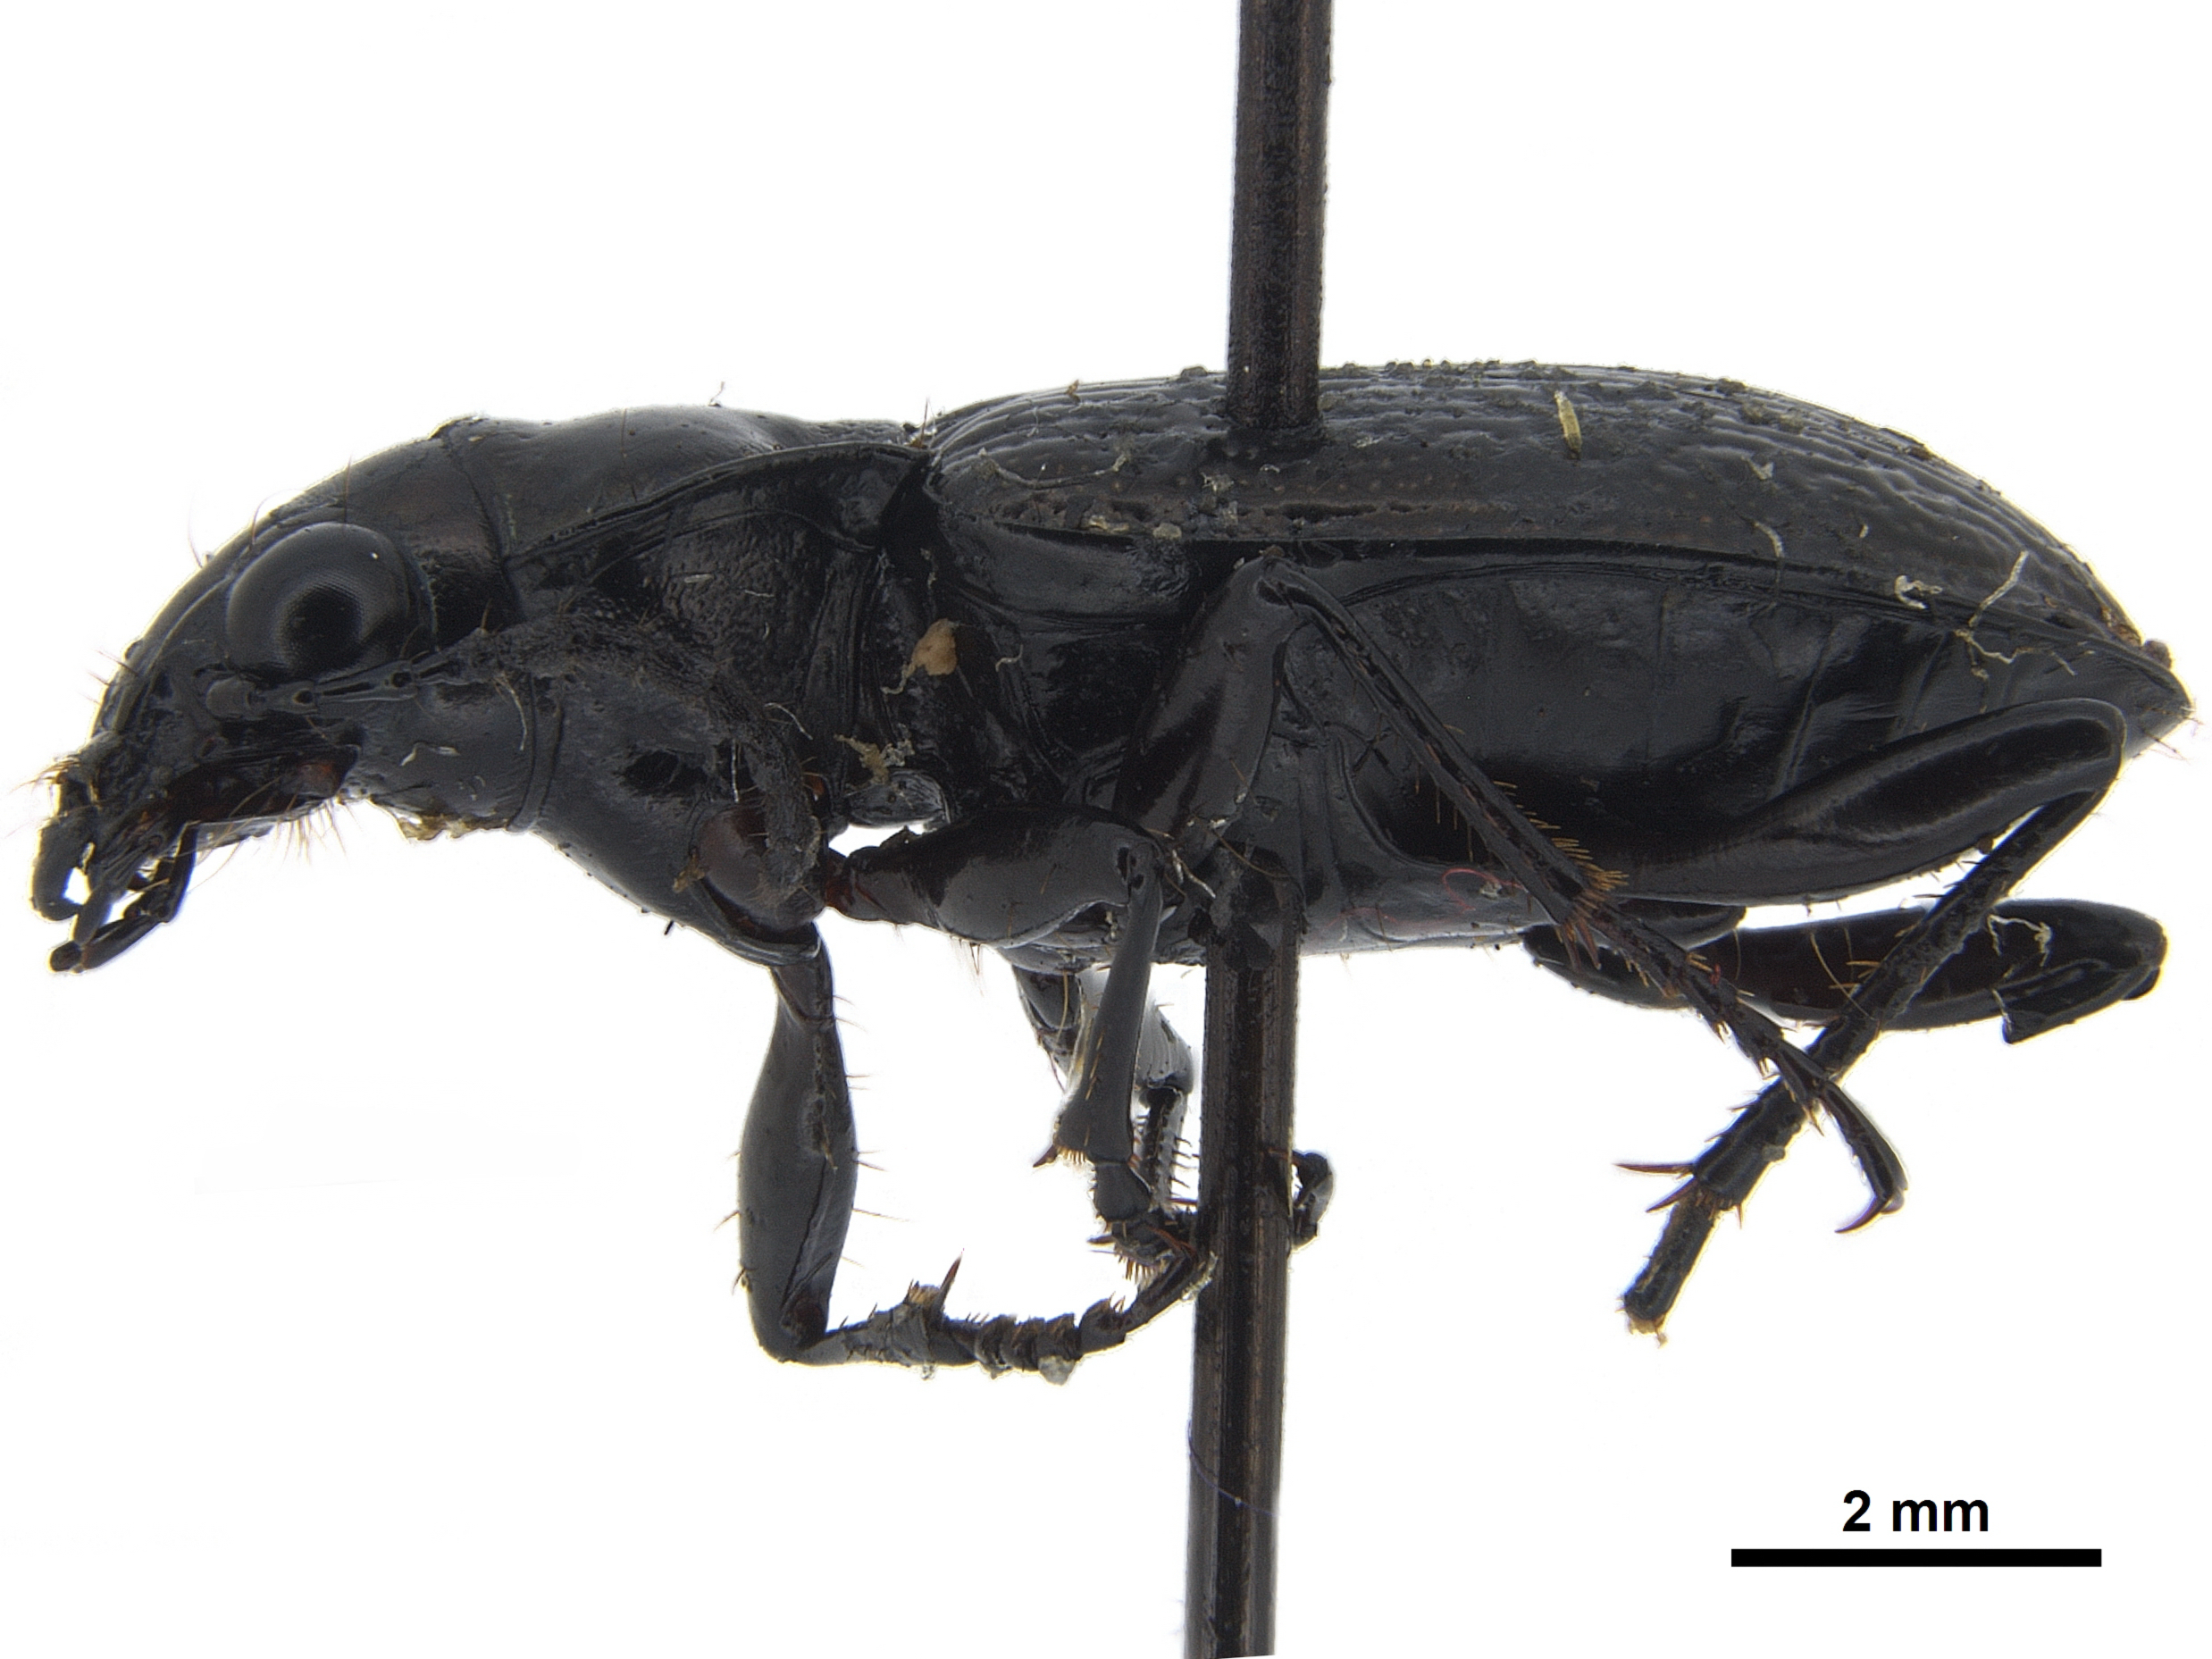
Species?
Blethisa oregonensis
